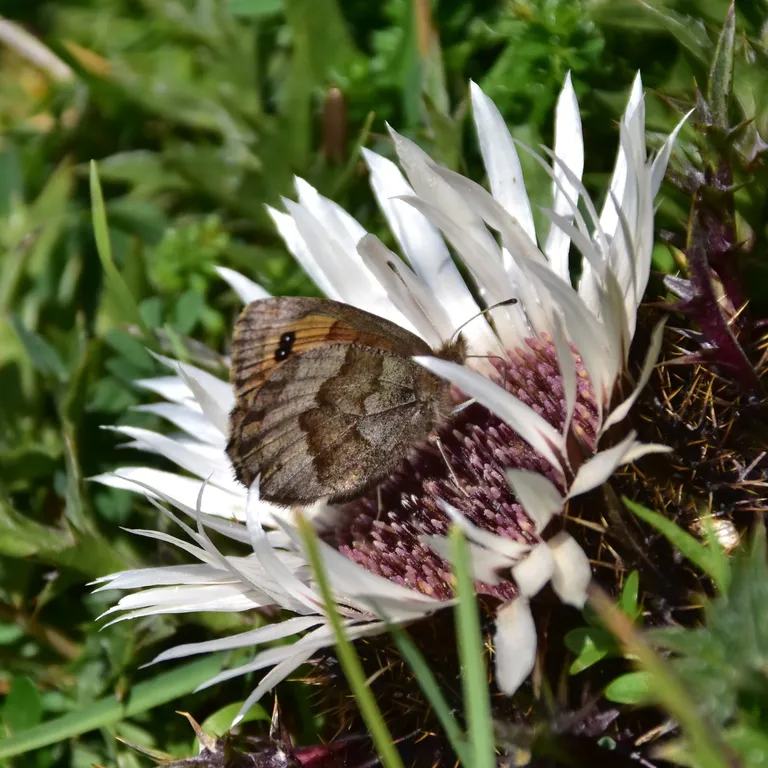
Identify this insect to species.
Erebia pronoe
